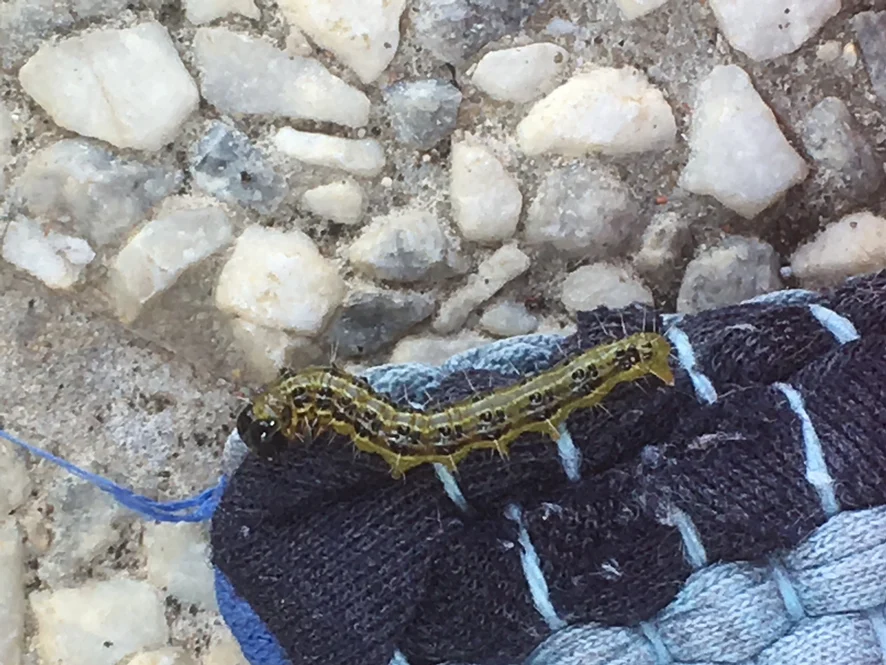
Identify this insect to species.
Cydalima perspectalis
